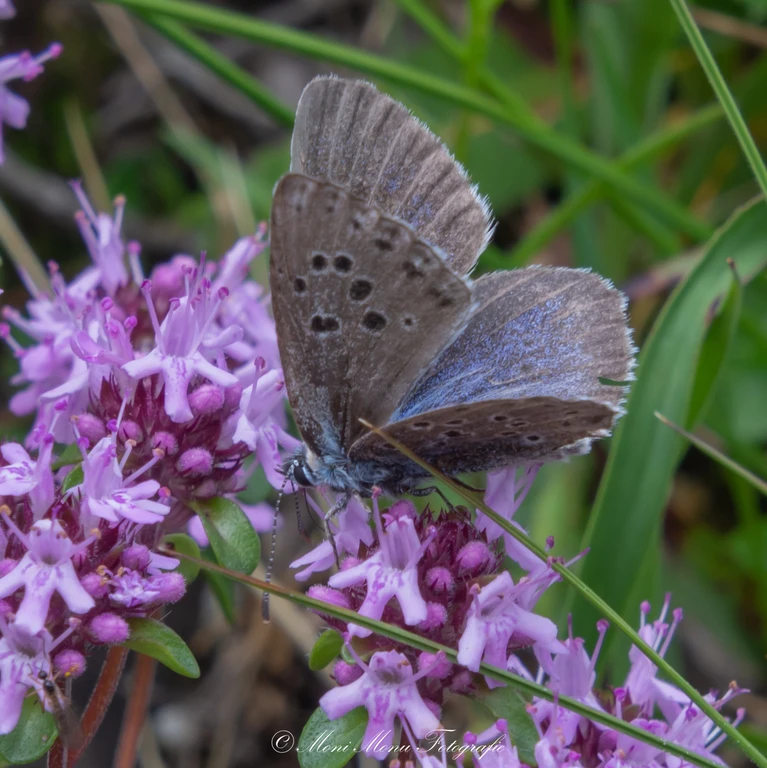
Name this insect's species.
Phengaris arion (also Maculinea arion)
